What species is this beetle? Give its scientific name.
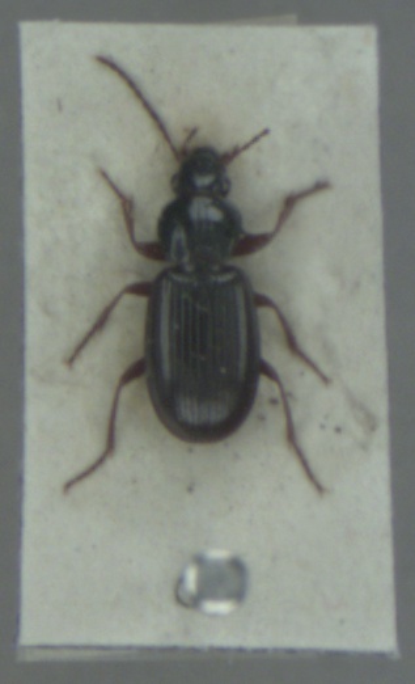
Pterostichus strenuus
